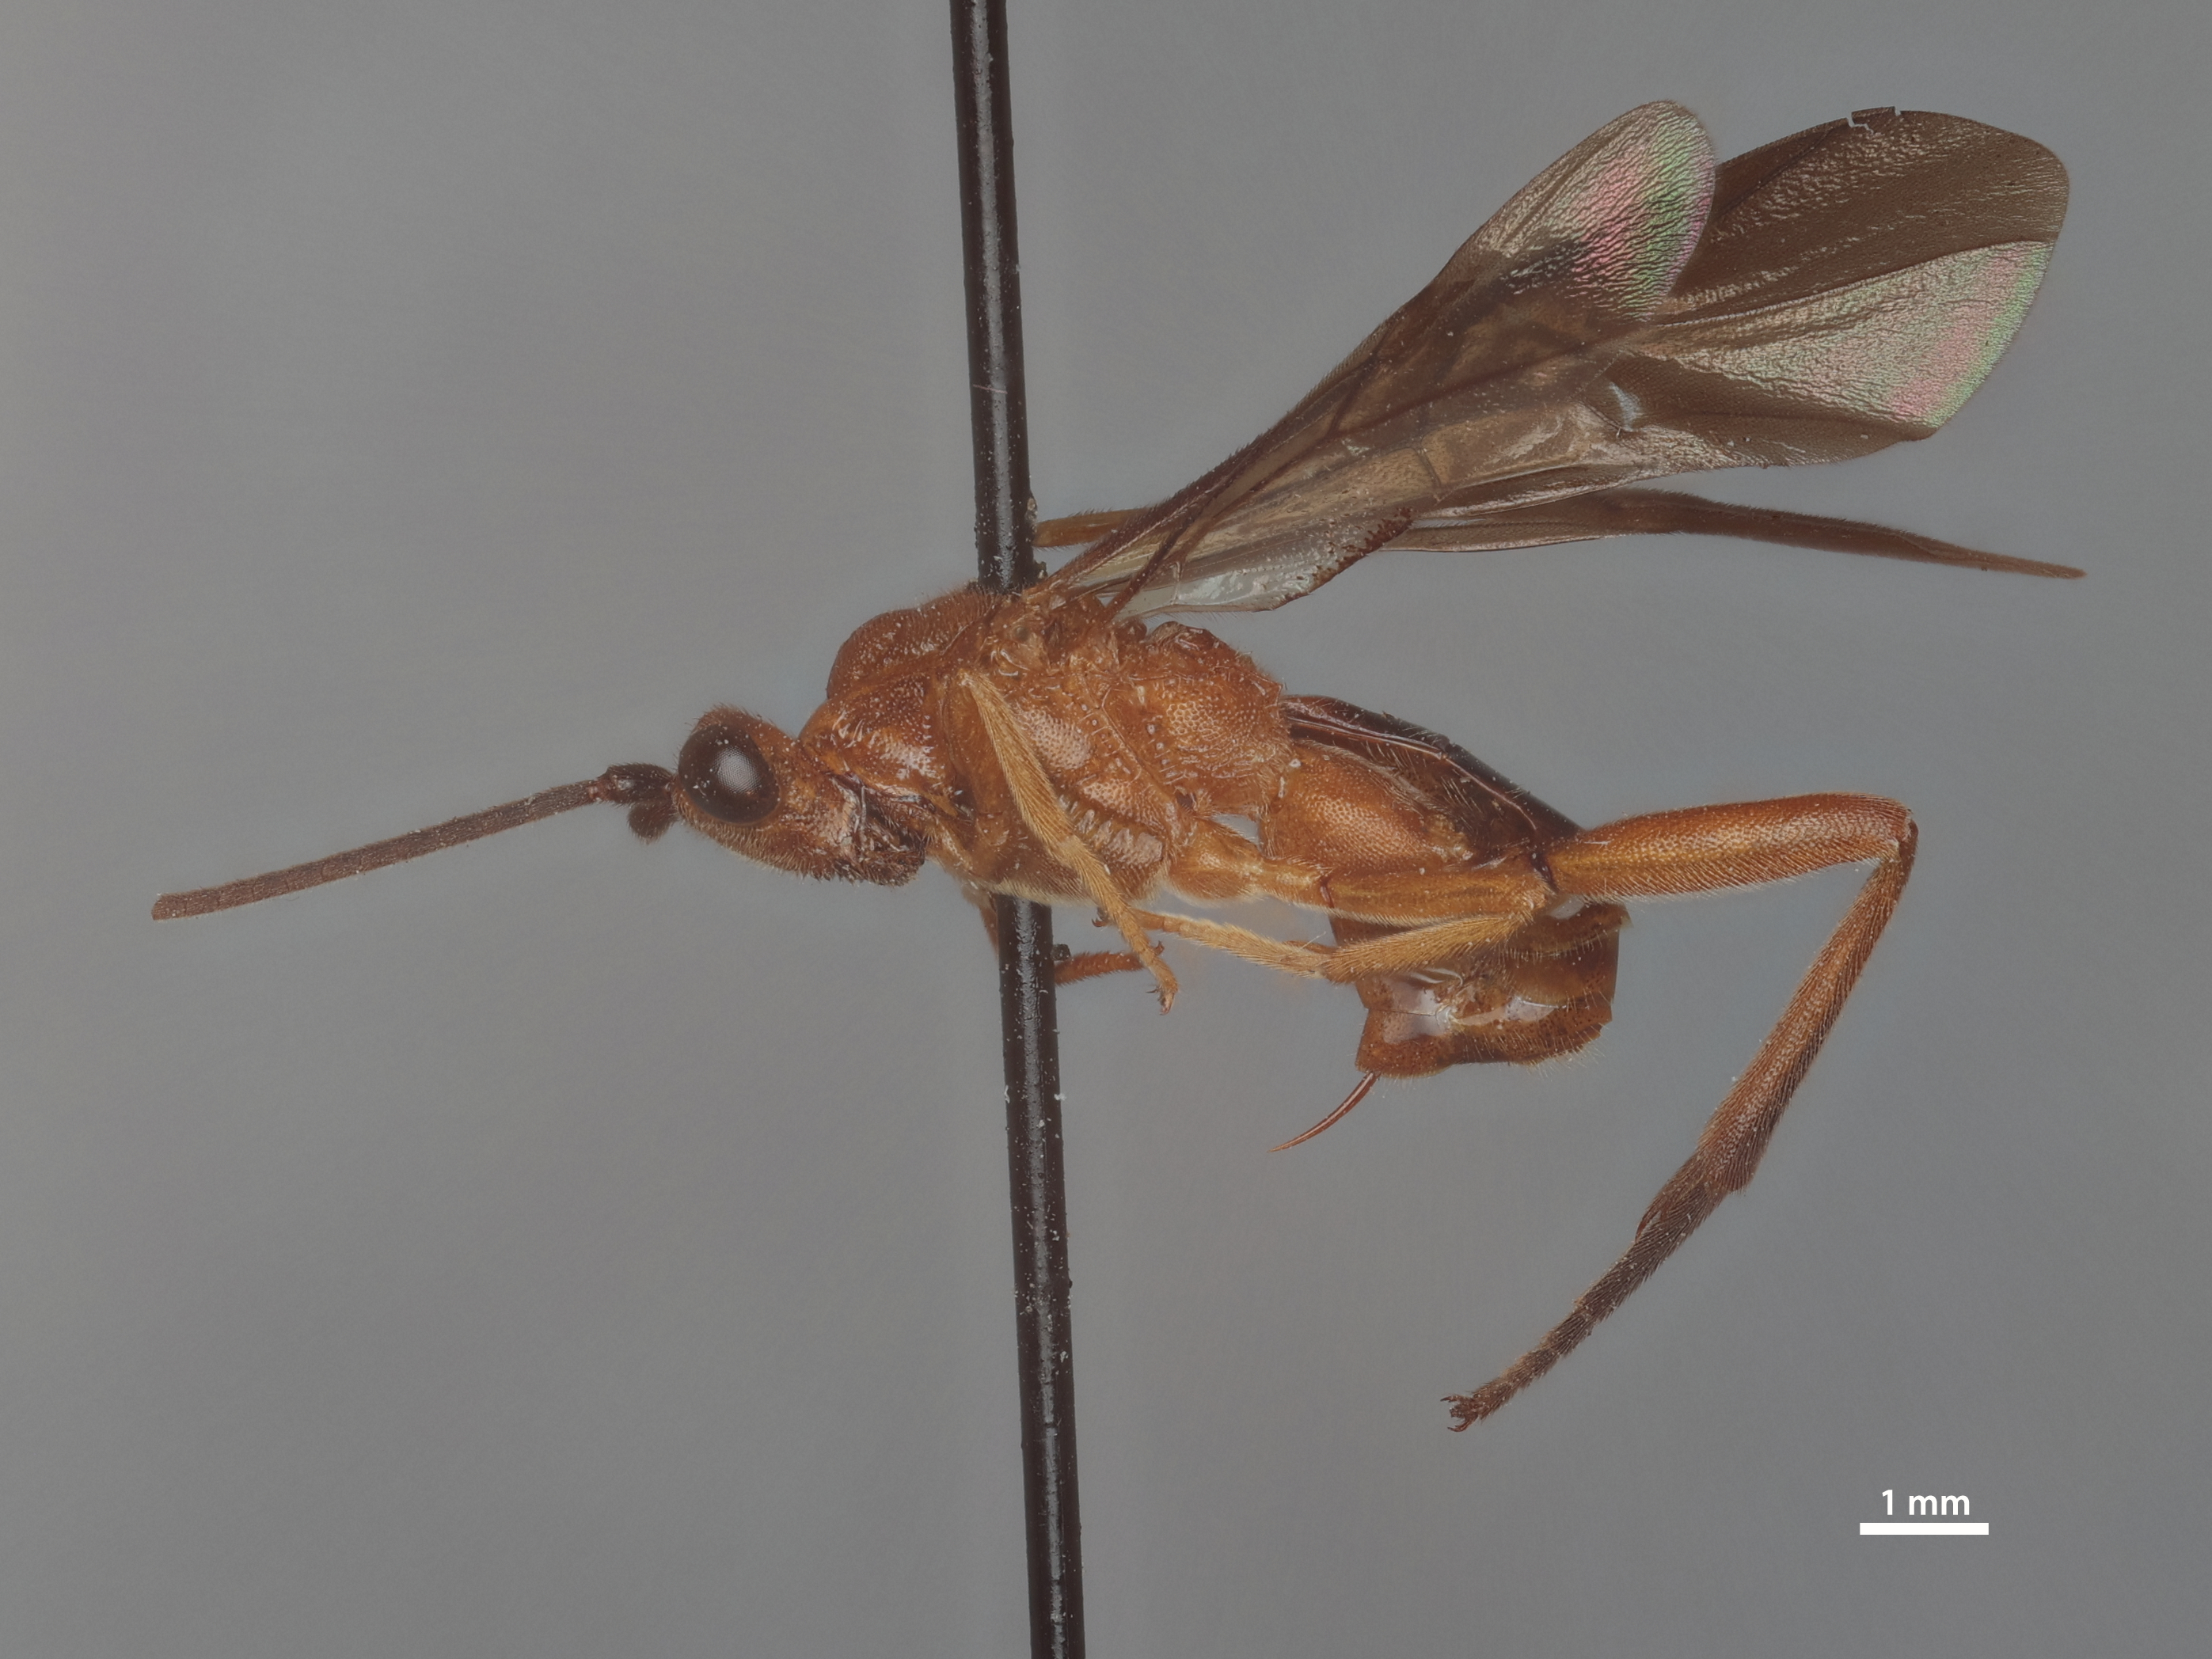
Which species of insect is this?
Euagathis rotundus
